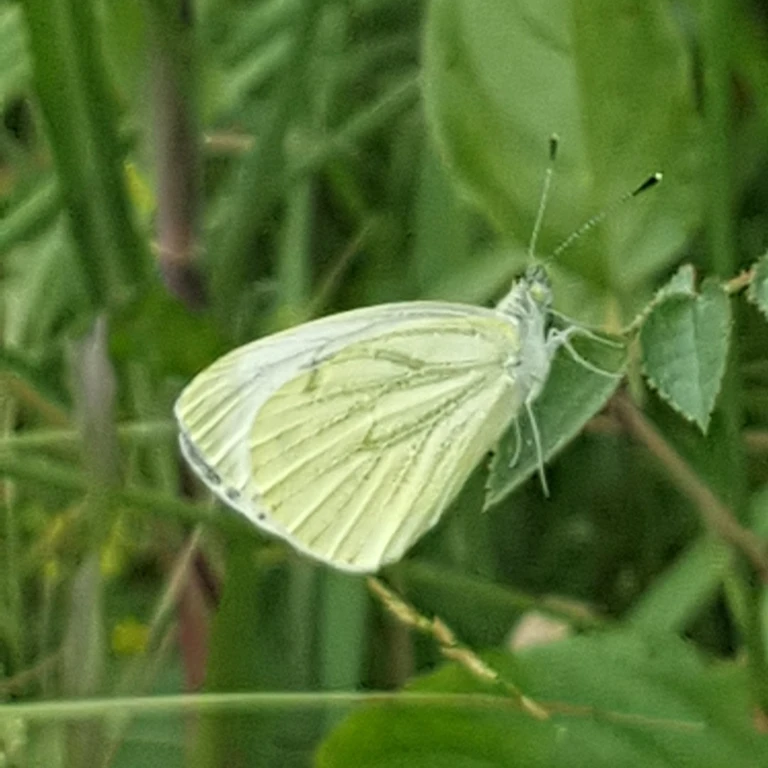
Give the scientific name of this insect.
Pieris napi
